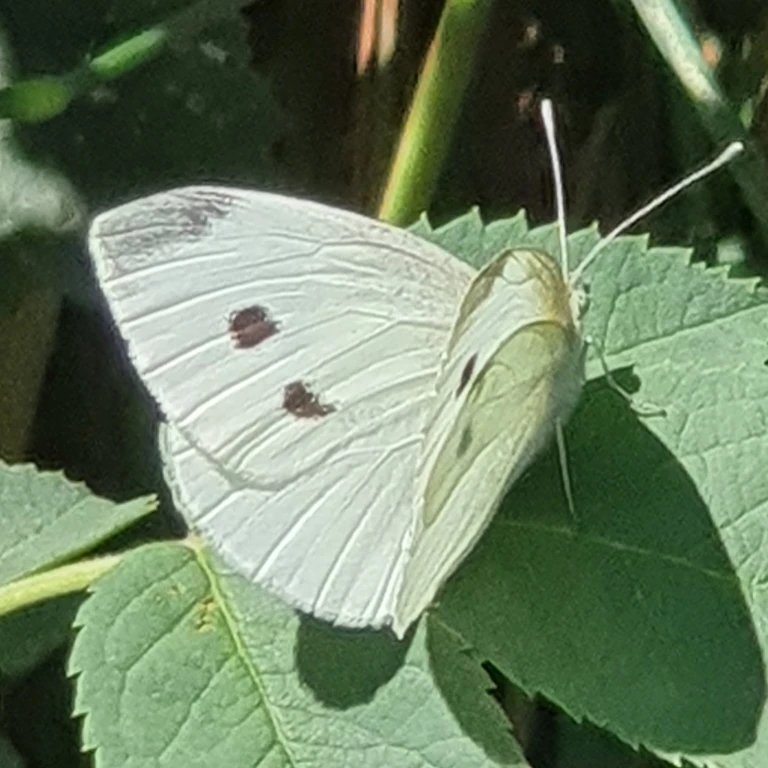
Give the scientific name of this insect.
Pieris rapae
